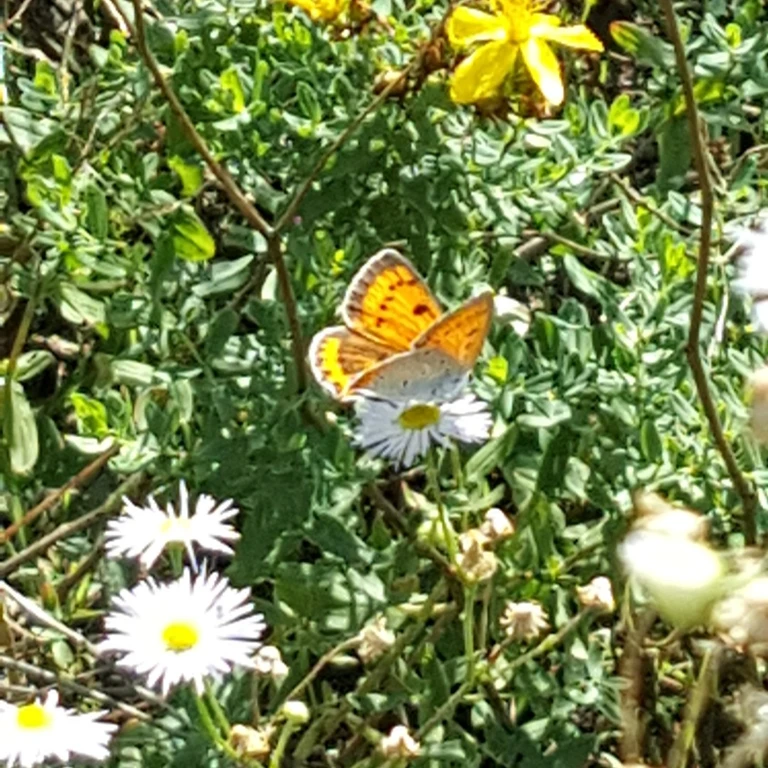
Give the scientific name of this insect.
Lycaena dispar
